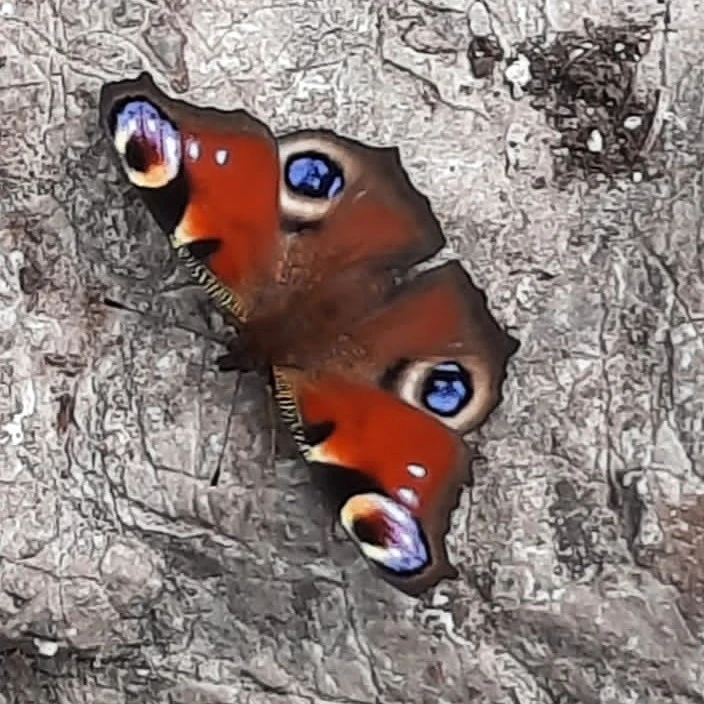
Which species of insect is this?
Aglais io
